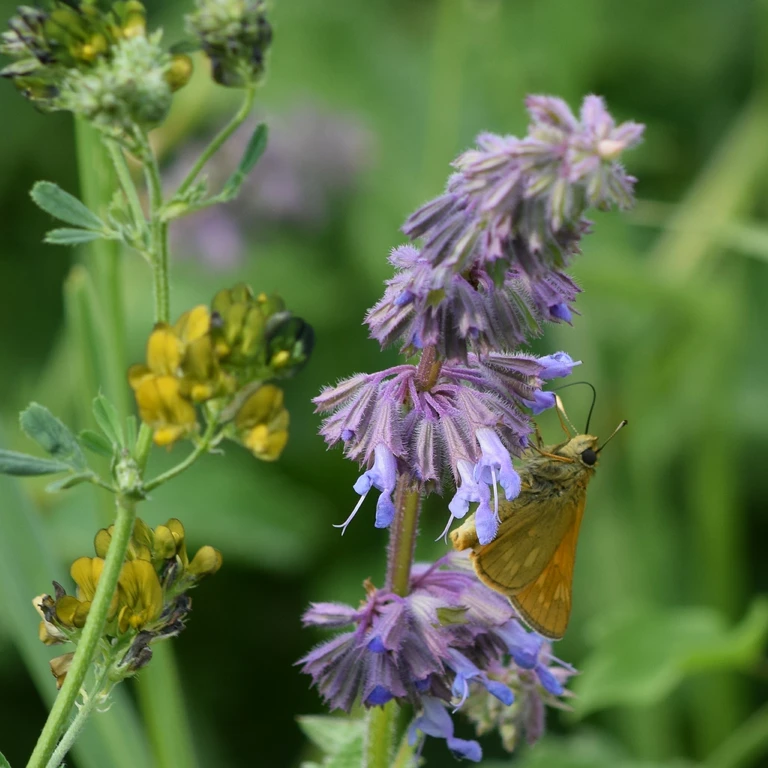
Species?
Ochlodes sylvanus (also Ochlodes venata)
